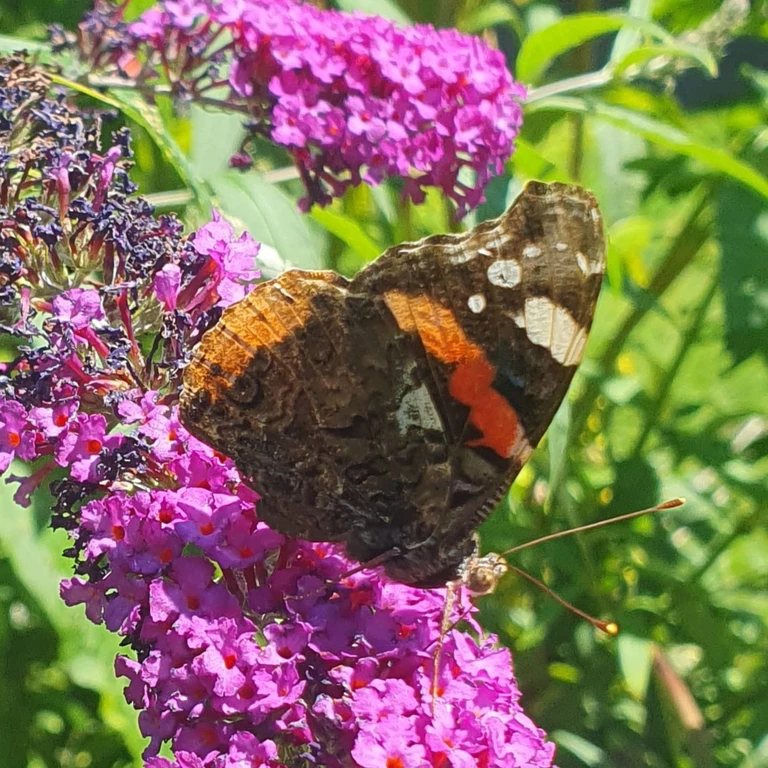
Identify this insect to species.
Vanessa atalanta
